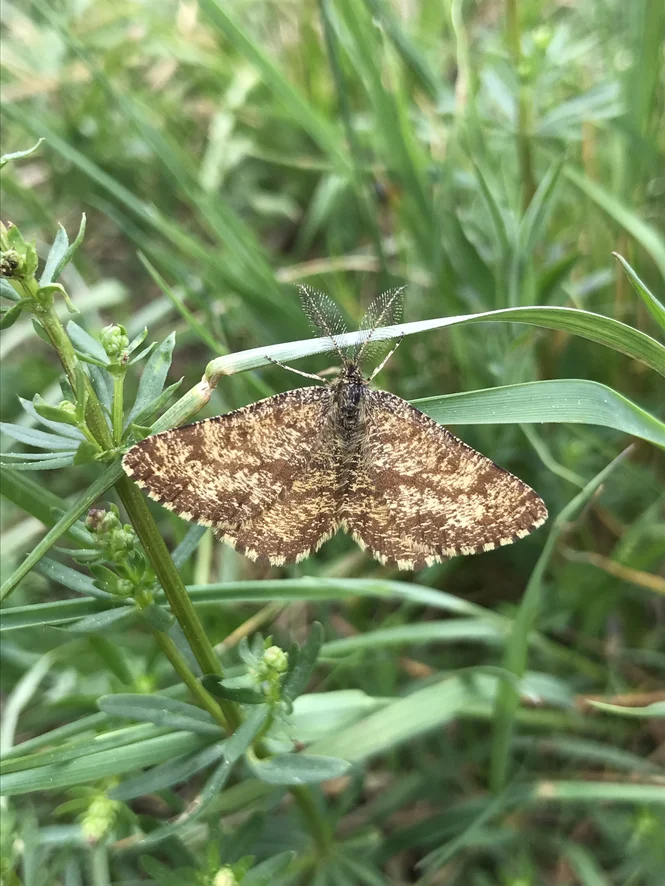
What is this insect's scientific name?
Ematurga atomaria
